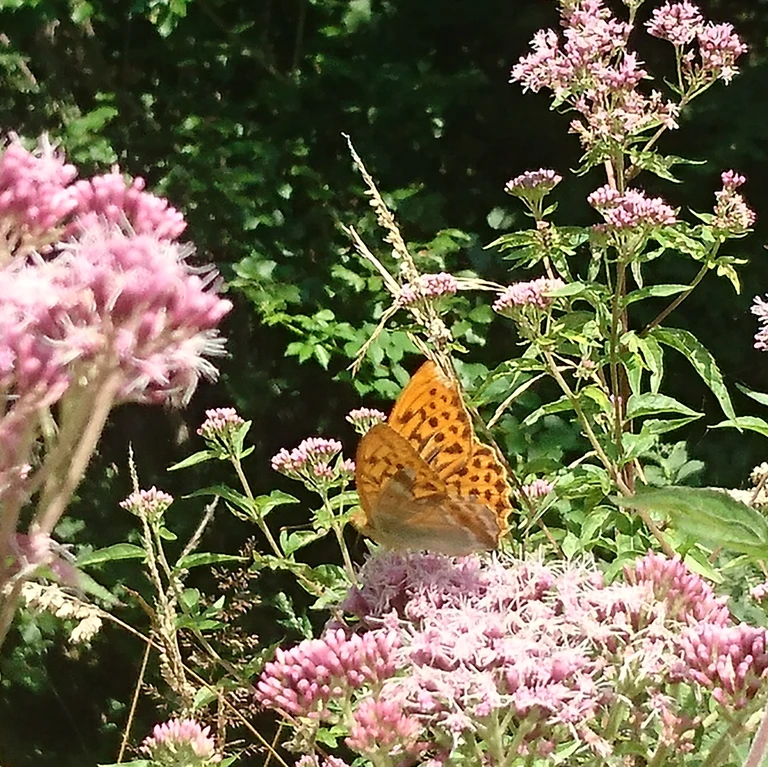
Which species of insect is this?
Argynnis paphia
